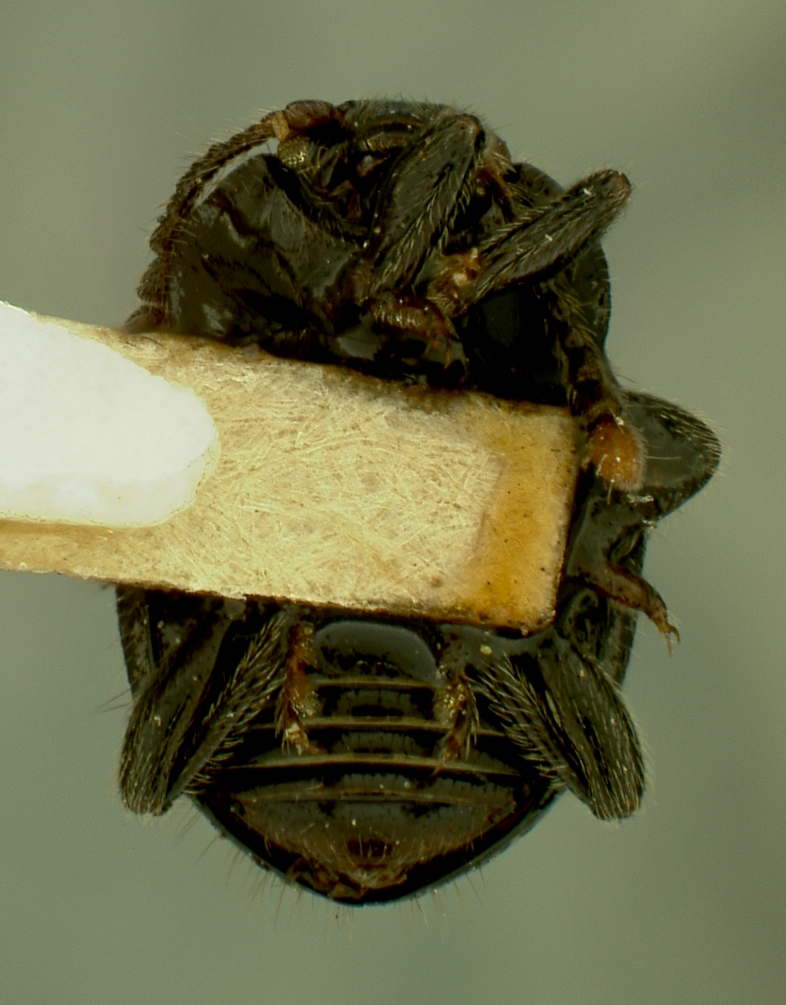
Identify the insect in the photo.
Stenotarsus flavoscapularis
